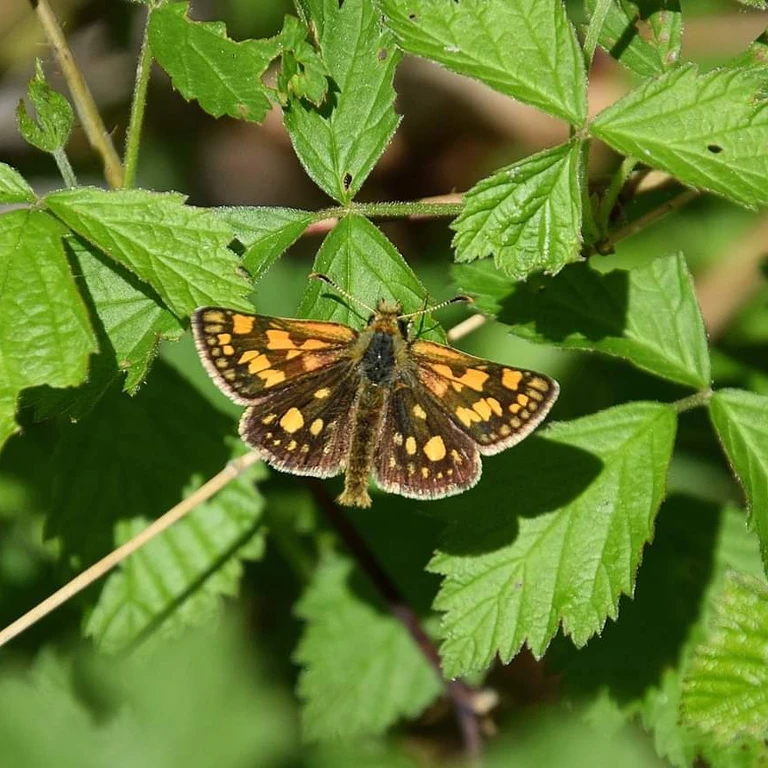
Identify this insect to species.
Carterocephalus palaemon
